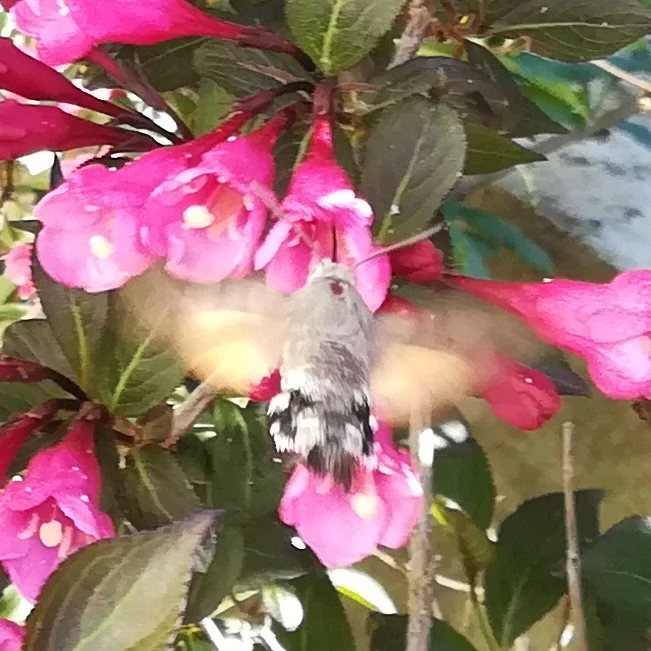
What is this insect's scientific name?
Macroglossum stellatarum
